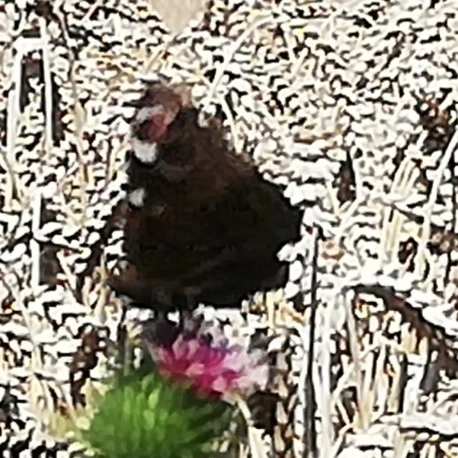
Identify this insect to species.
Aglais io
